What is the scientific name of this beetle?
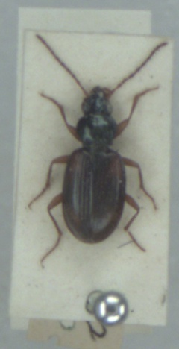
Bembidion tetracolum
